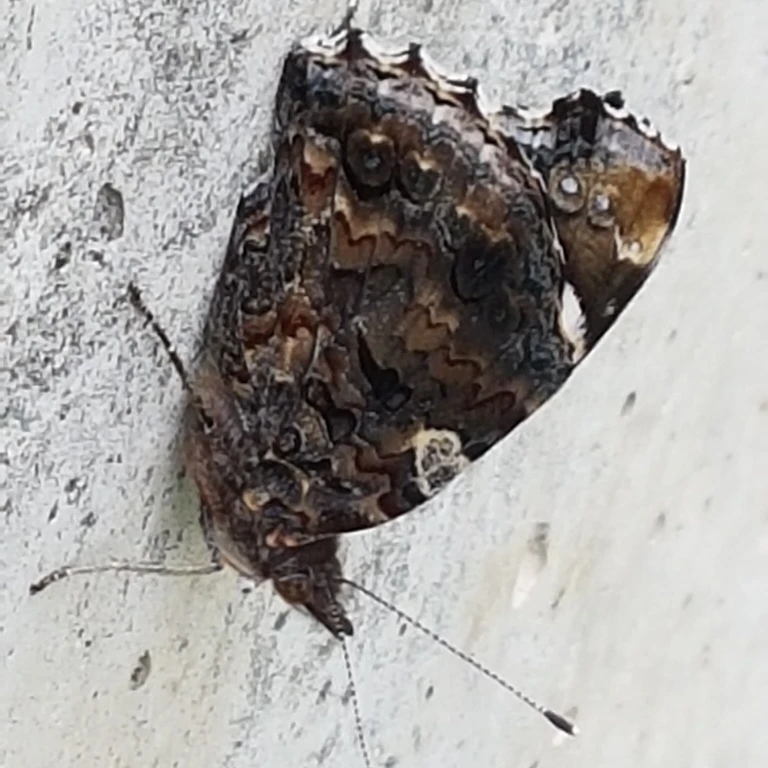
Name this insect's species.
Vanessa atalanta
